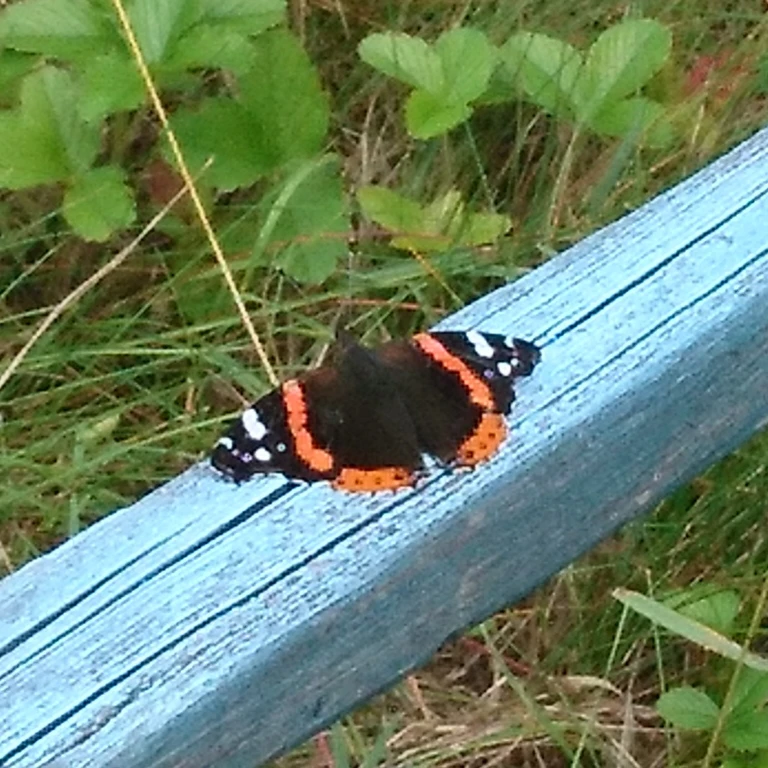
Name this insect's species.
Vanessa atalanta
